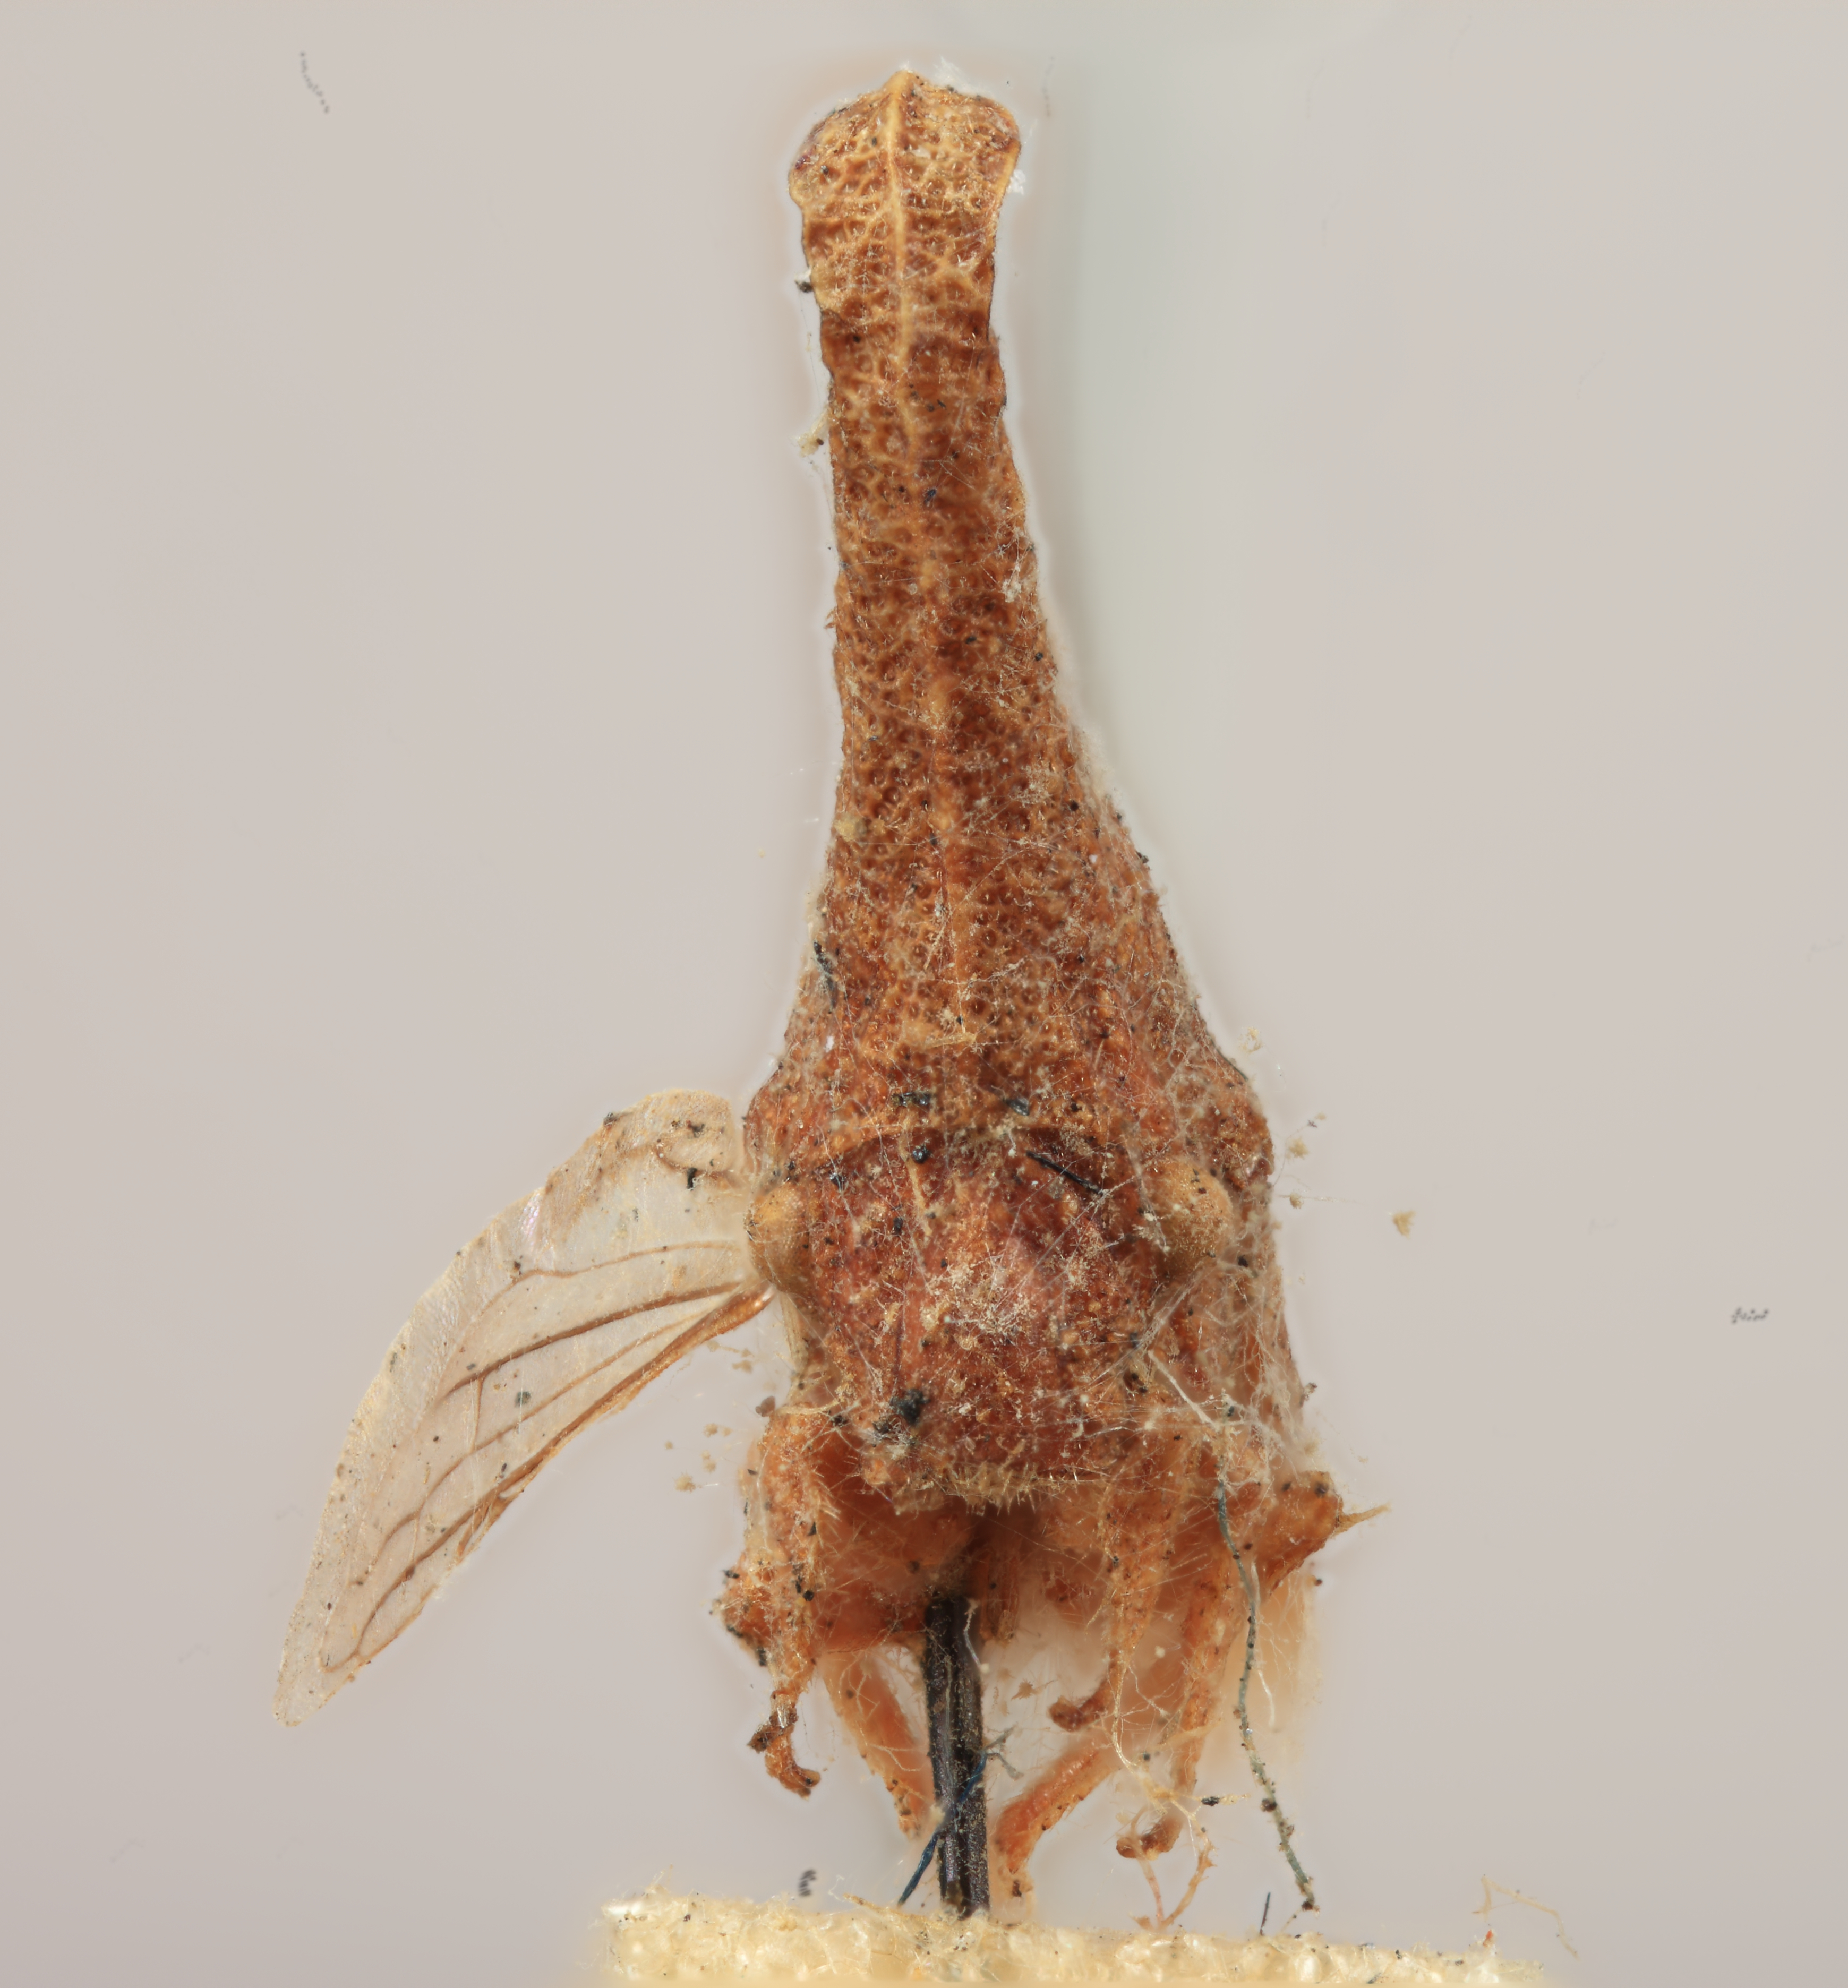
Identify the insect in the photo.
Aechmorpha californensis
